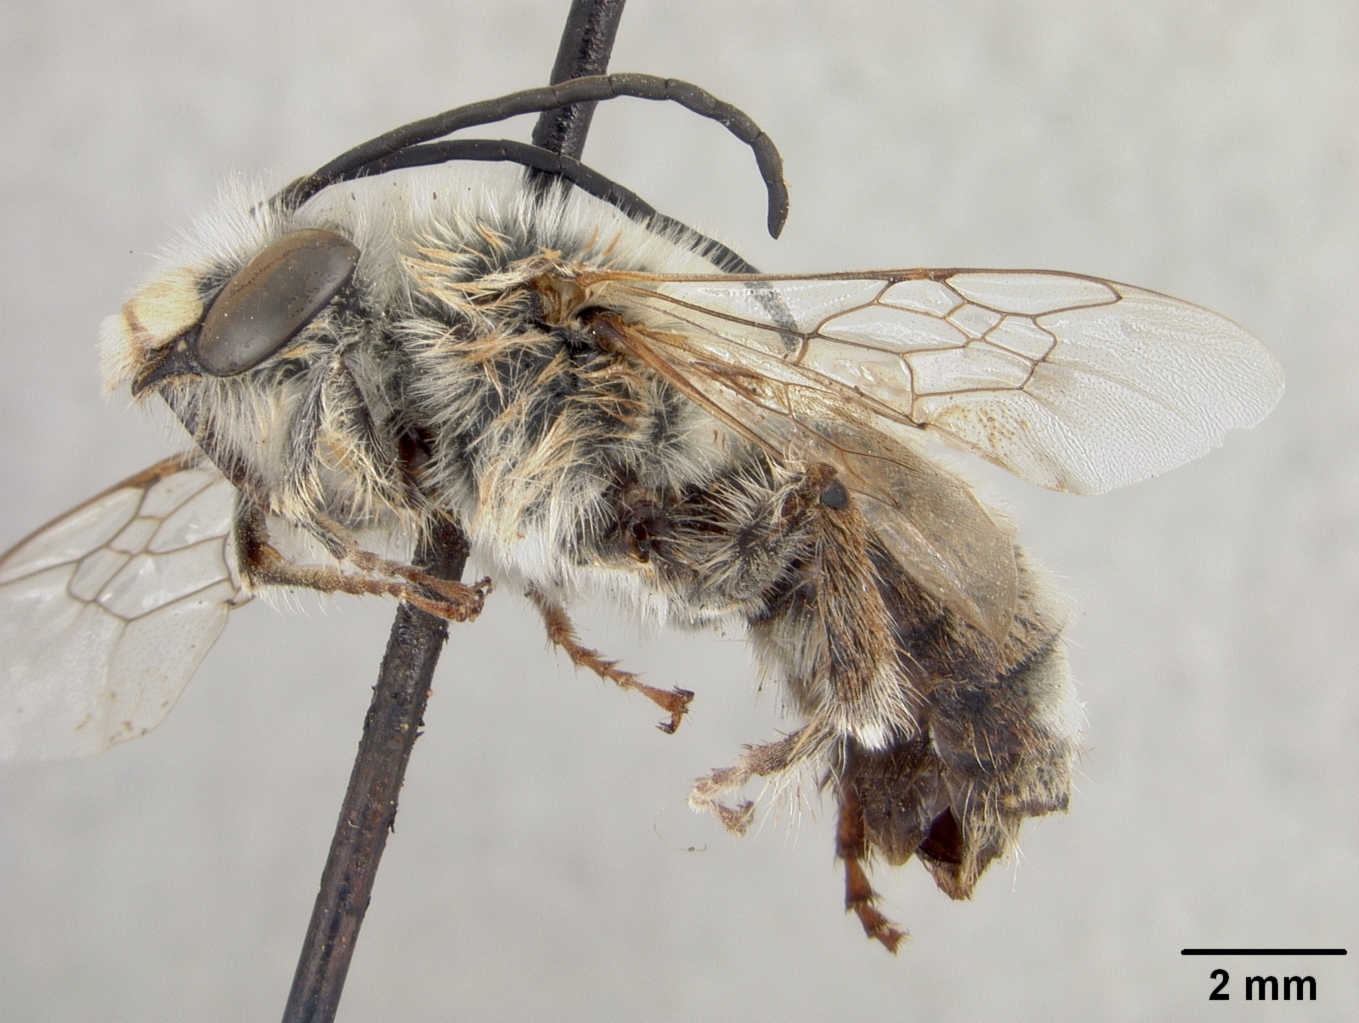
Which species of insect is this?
Synhalonia bakeri
